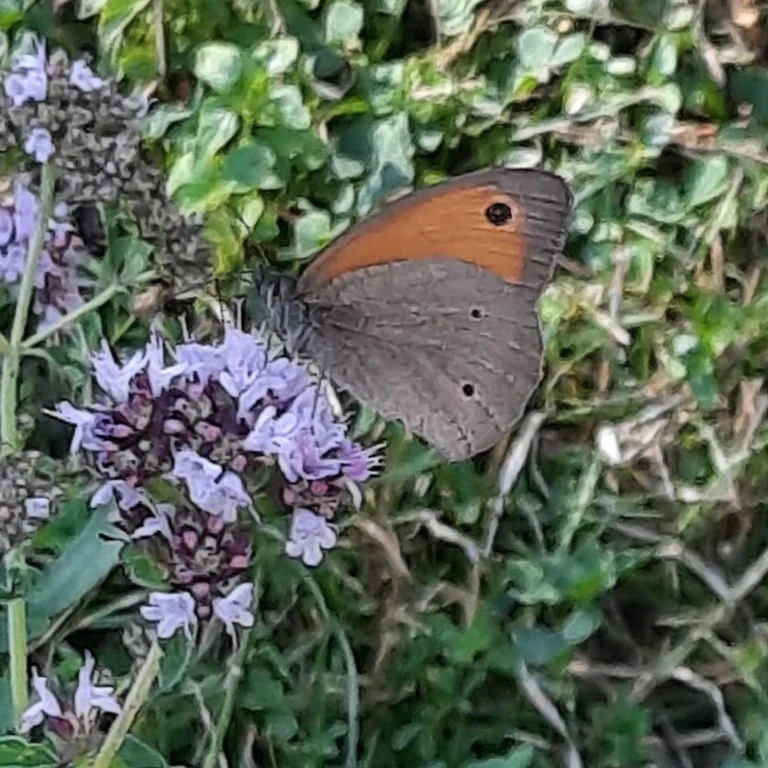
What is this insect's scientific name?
Maniola jurtina
